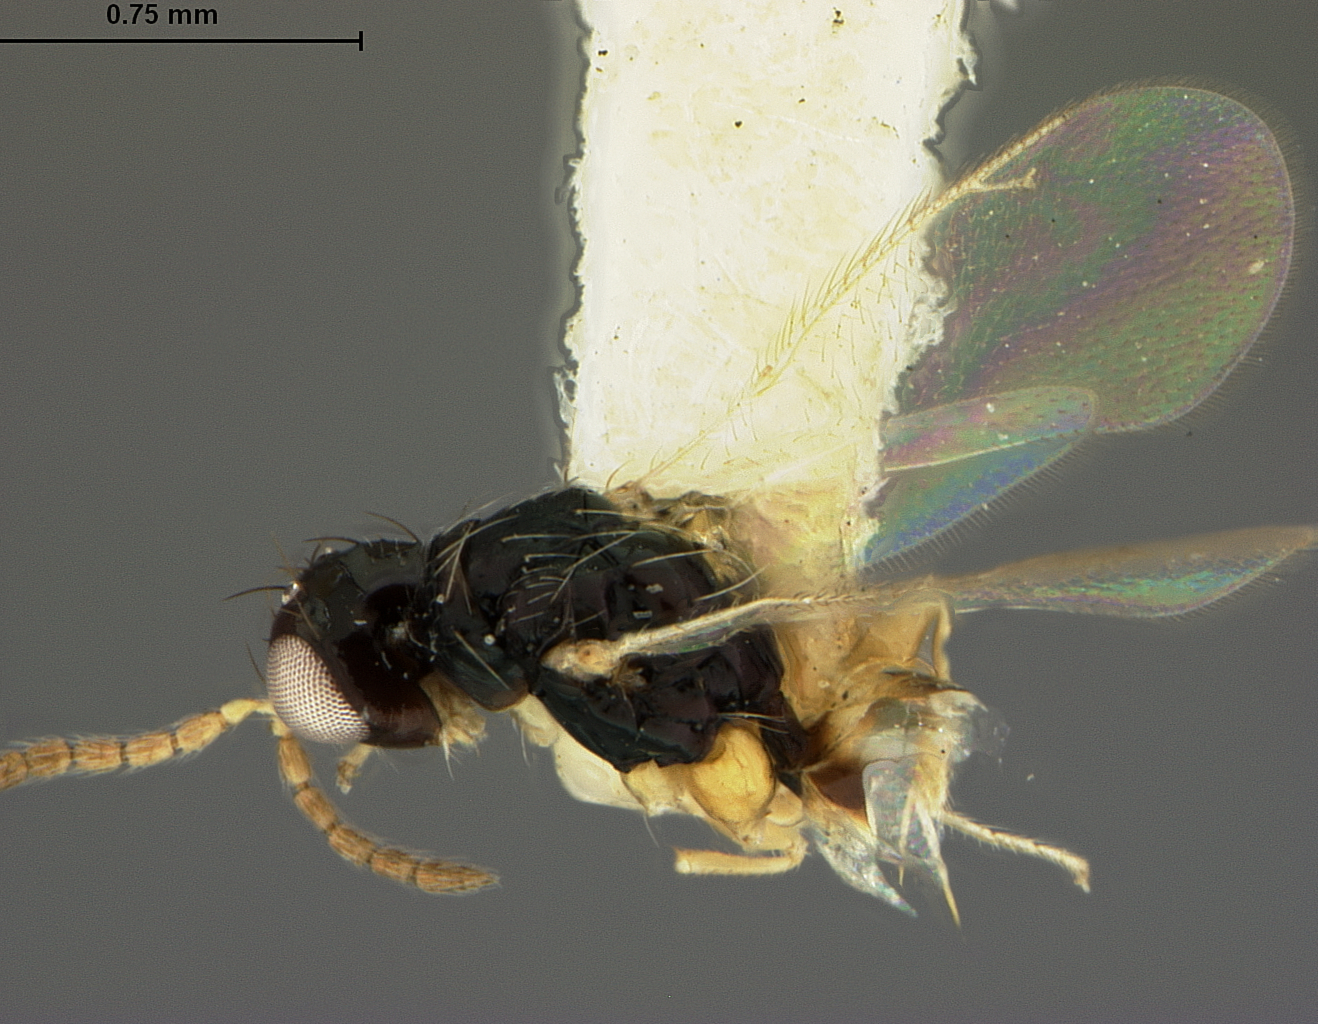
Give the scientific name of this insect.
Euplectrus manilae
